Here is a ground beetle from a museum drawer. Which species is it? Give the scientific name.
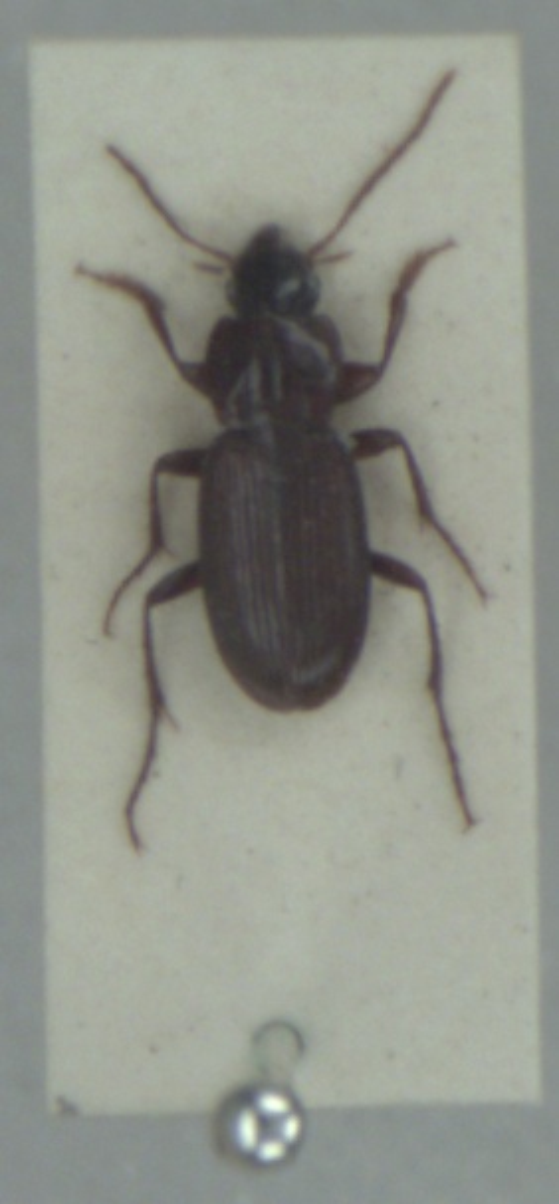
Platyderus depressus
